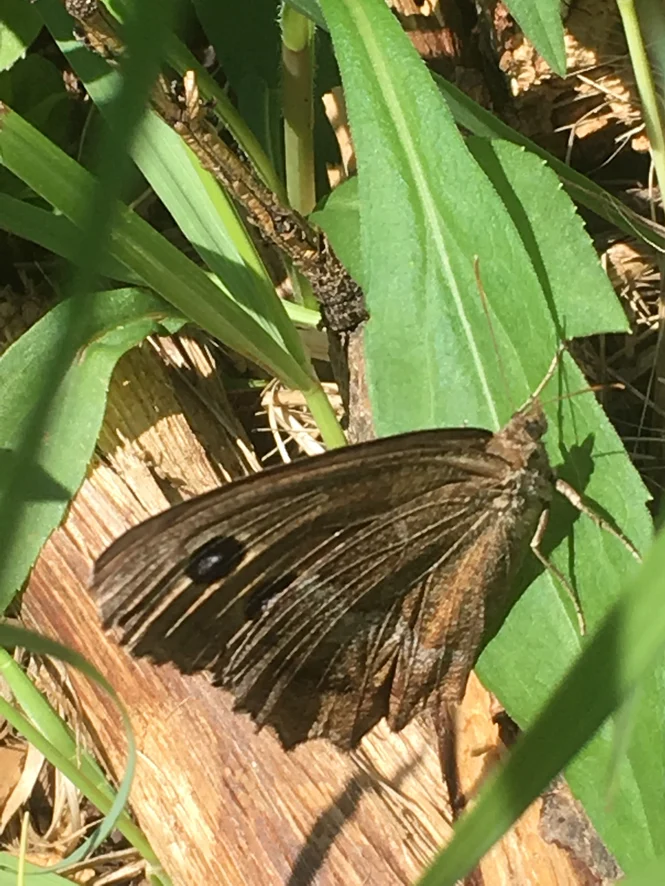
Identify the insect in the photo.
Minois dryas
